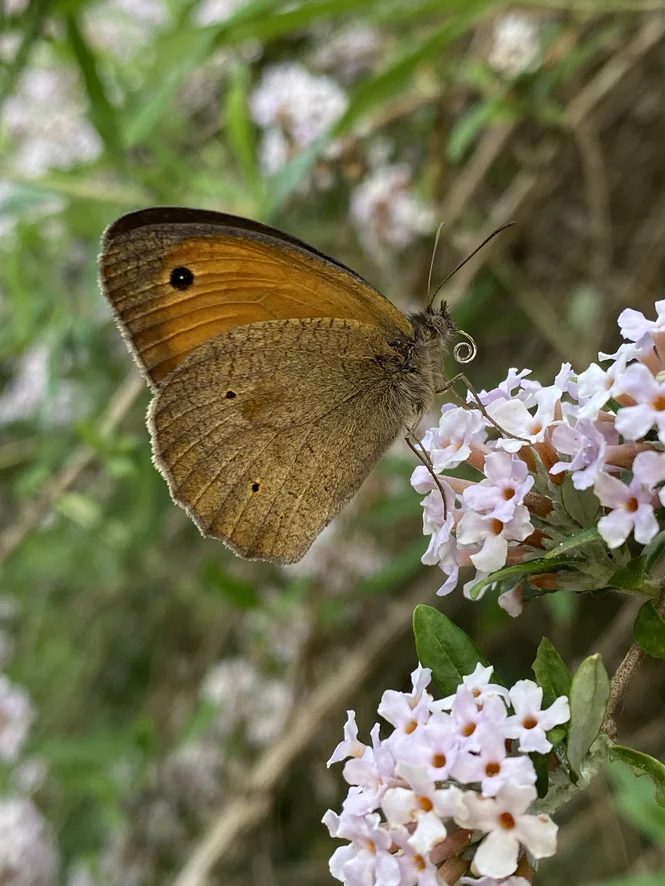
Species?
Maniola jurtina
